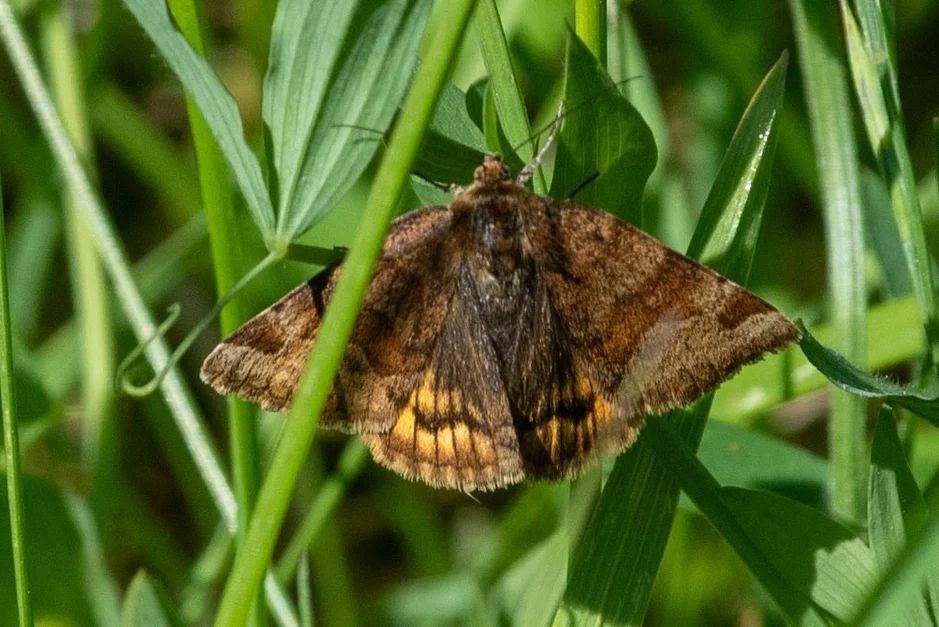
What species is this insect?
Euclidia glyphica
